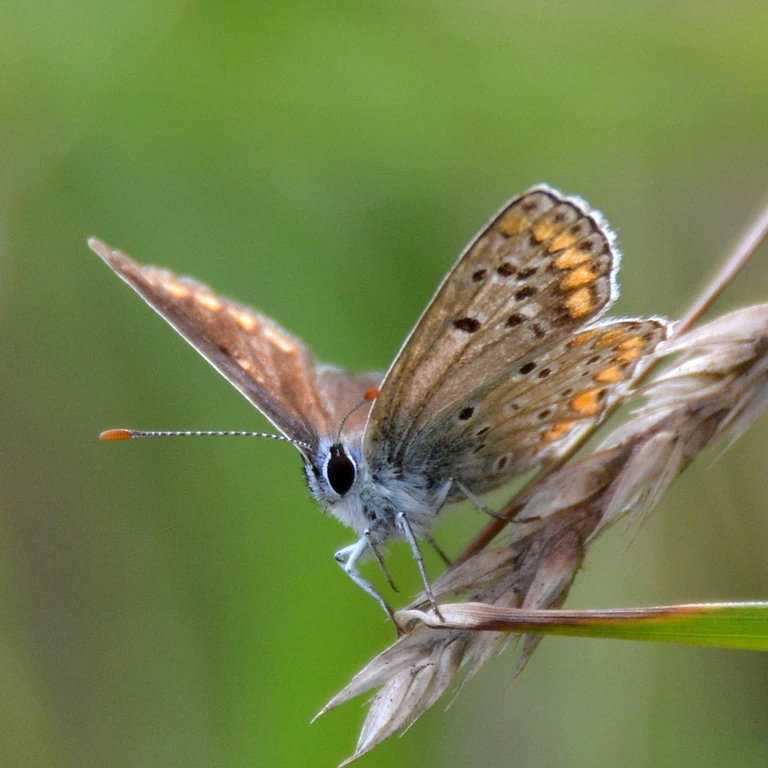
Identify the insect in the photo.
Aricia agestis/artaxerxes
